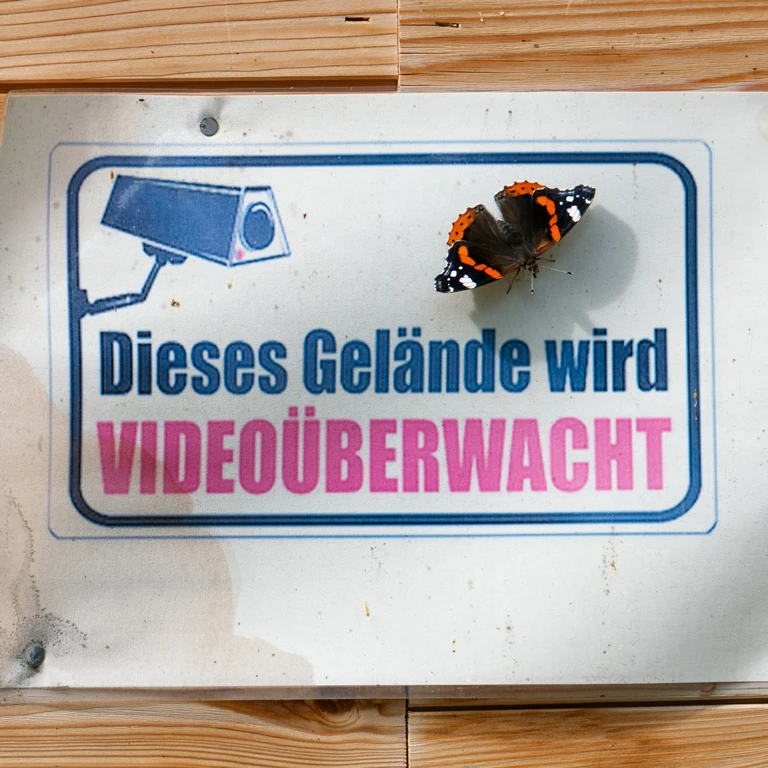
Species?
Vanessa atalanta
